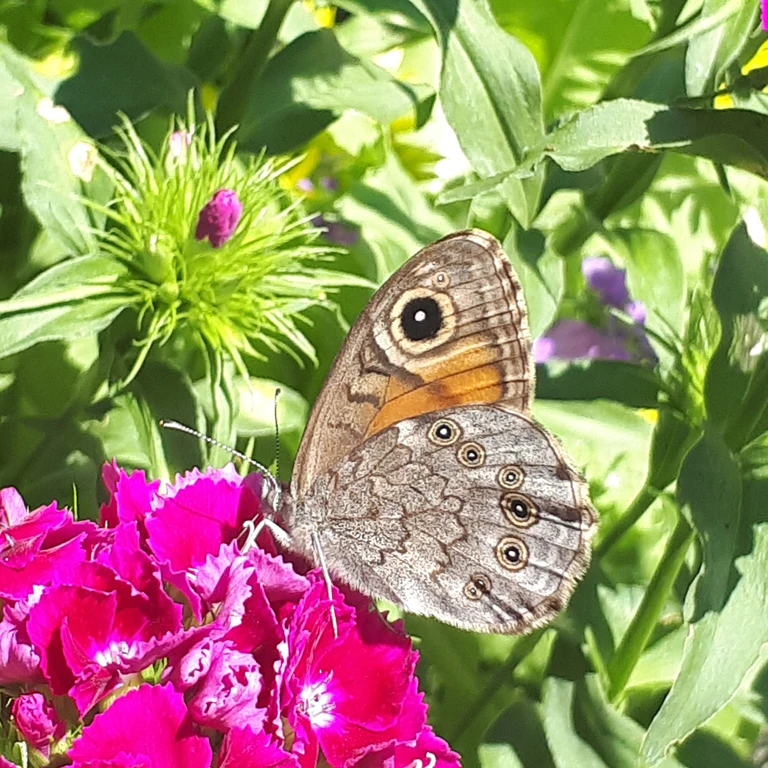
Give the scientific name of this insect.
Lasiommata maera (also Pararge maera)
